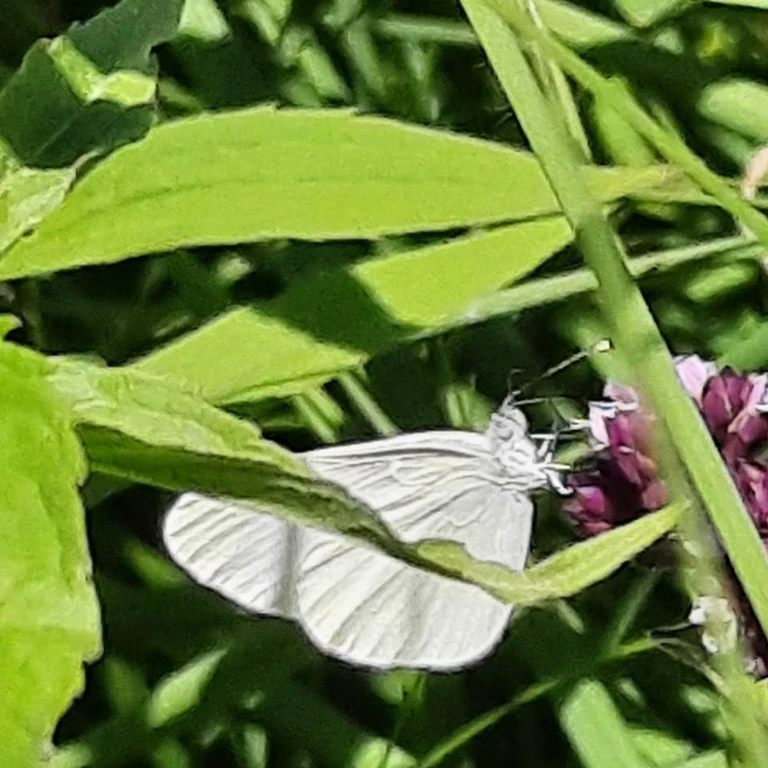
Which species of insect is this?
Leptidea sinapis/juvernica
